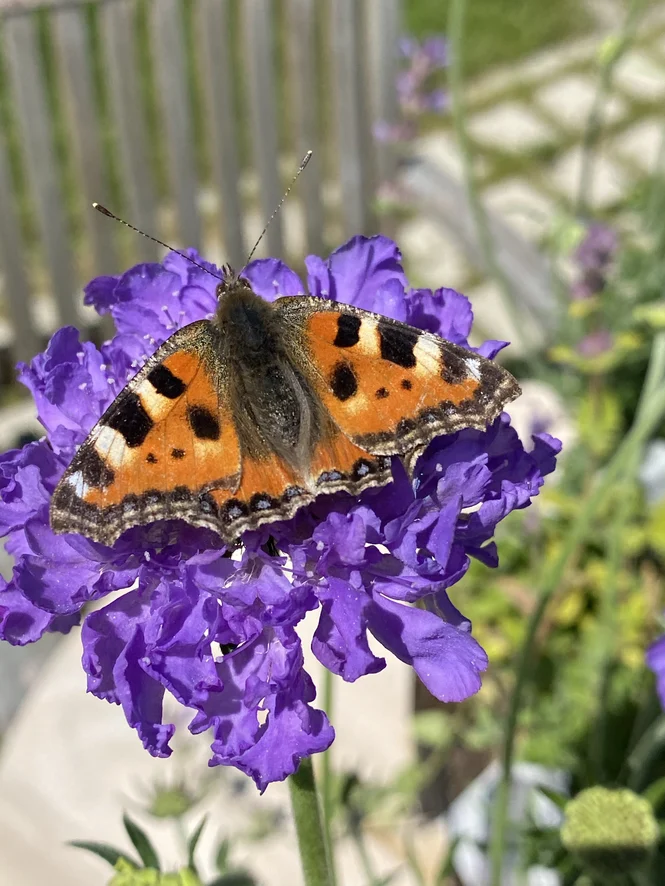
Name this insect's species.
Aglais urticae
